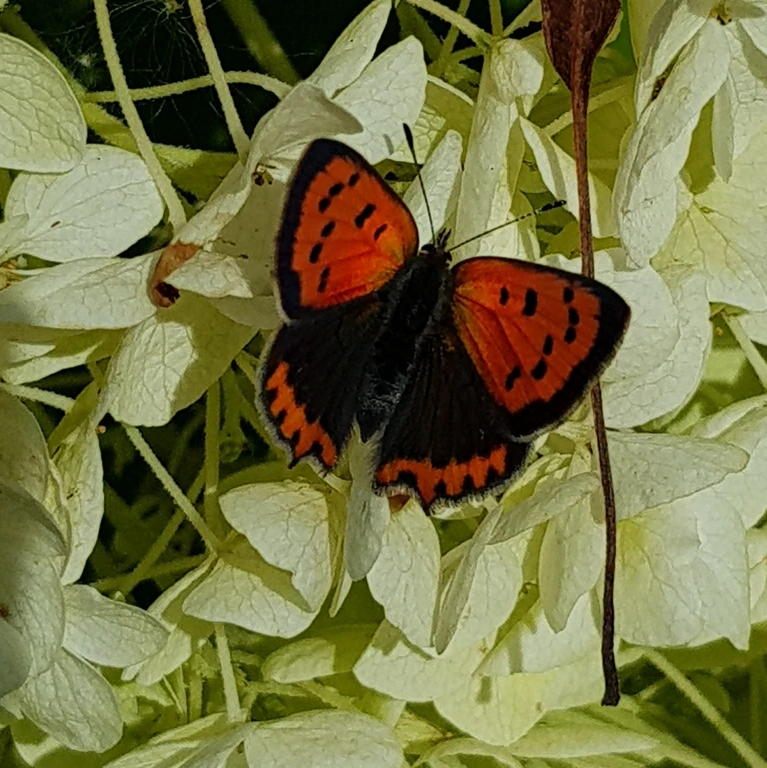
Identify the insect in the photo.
Lycaena phlaeas
